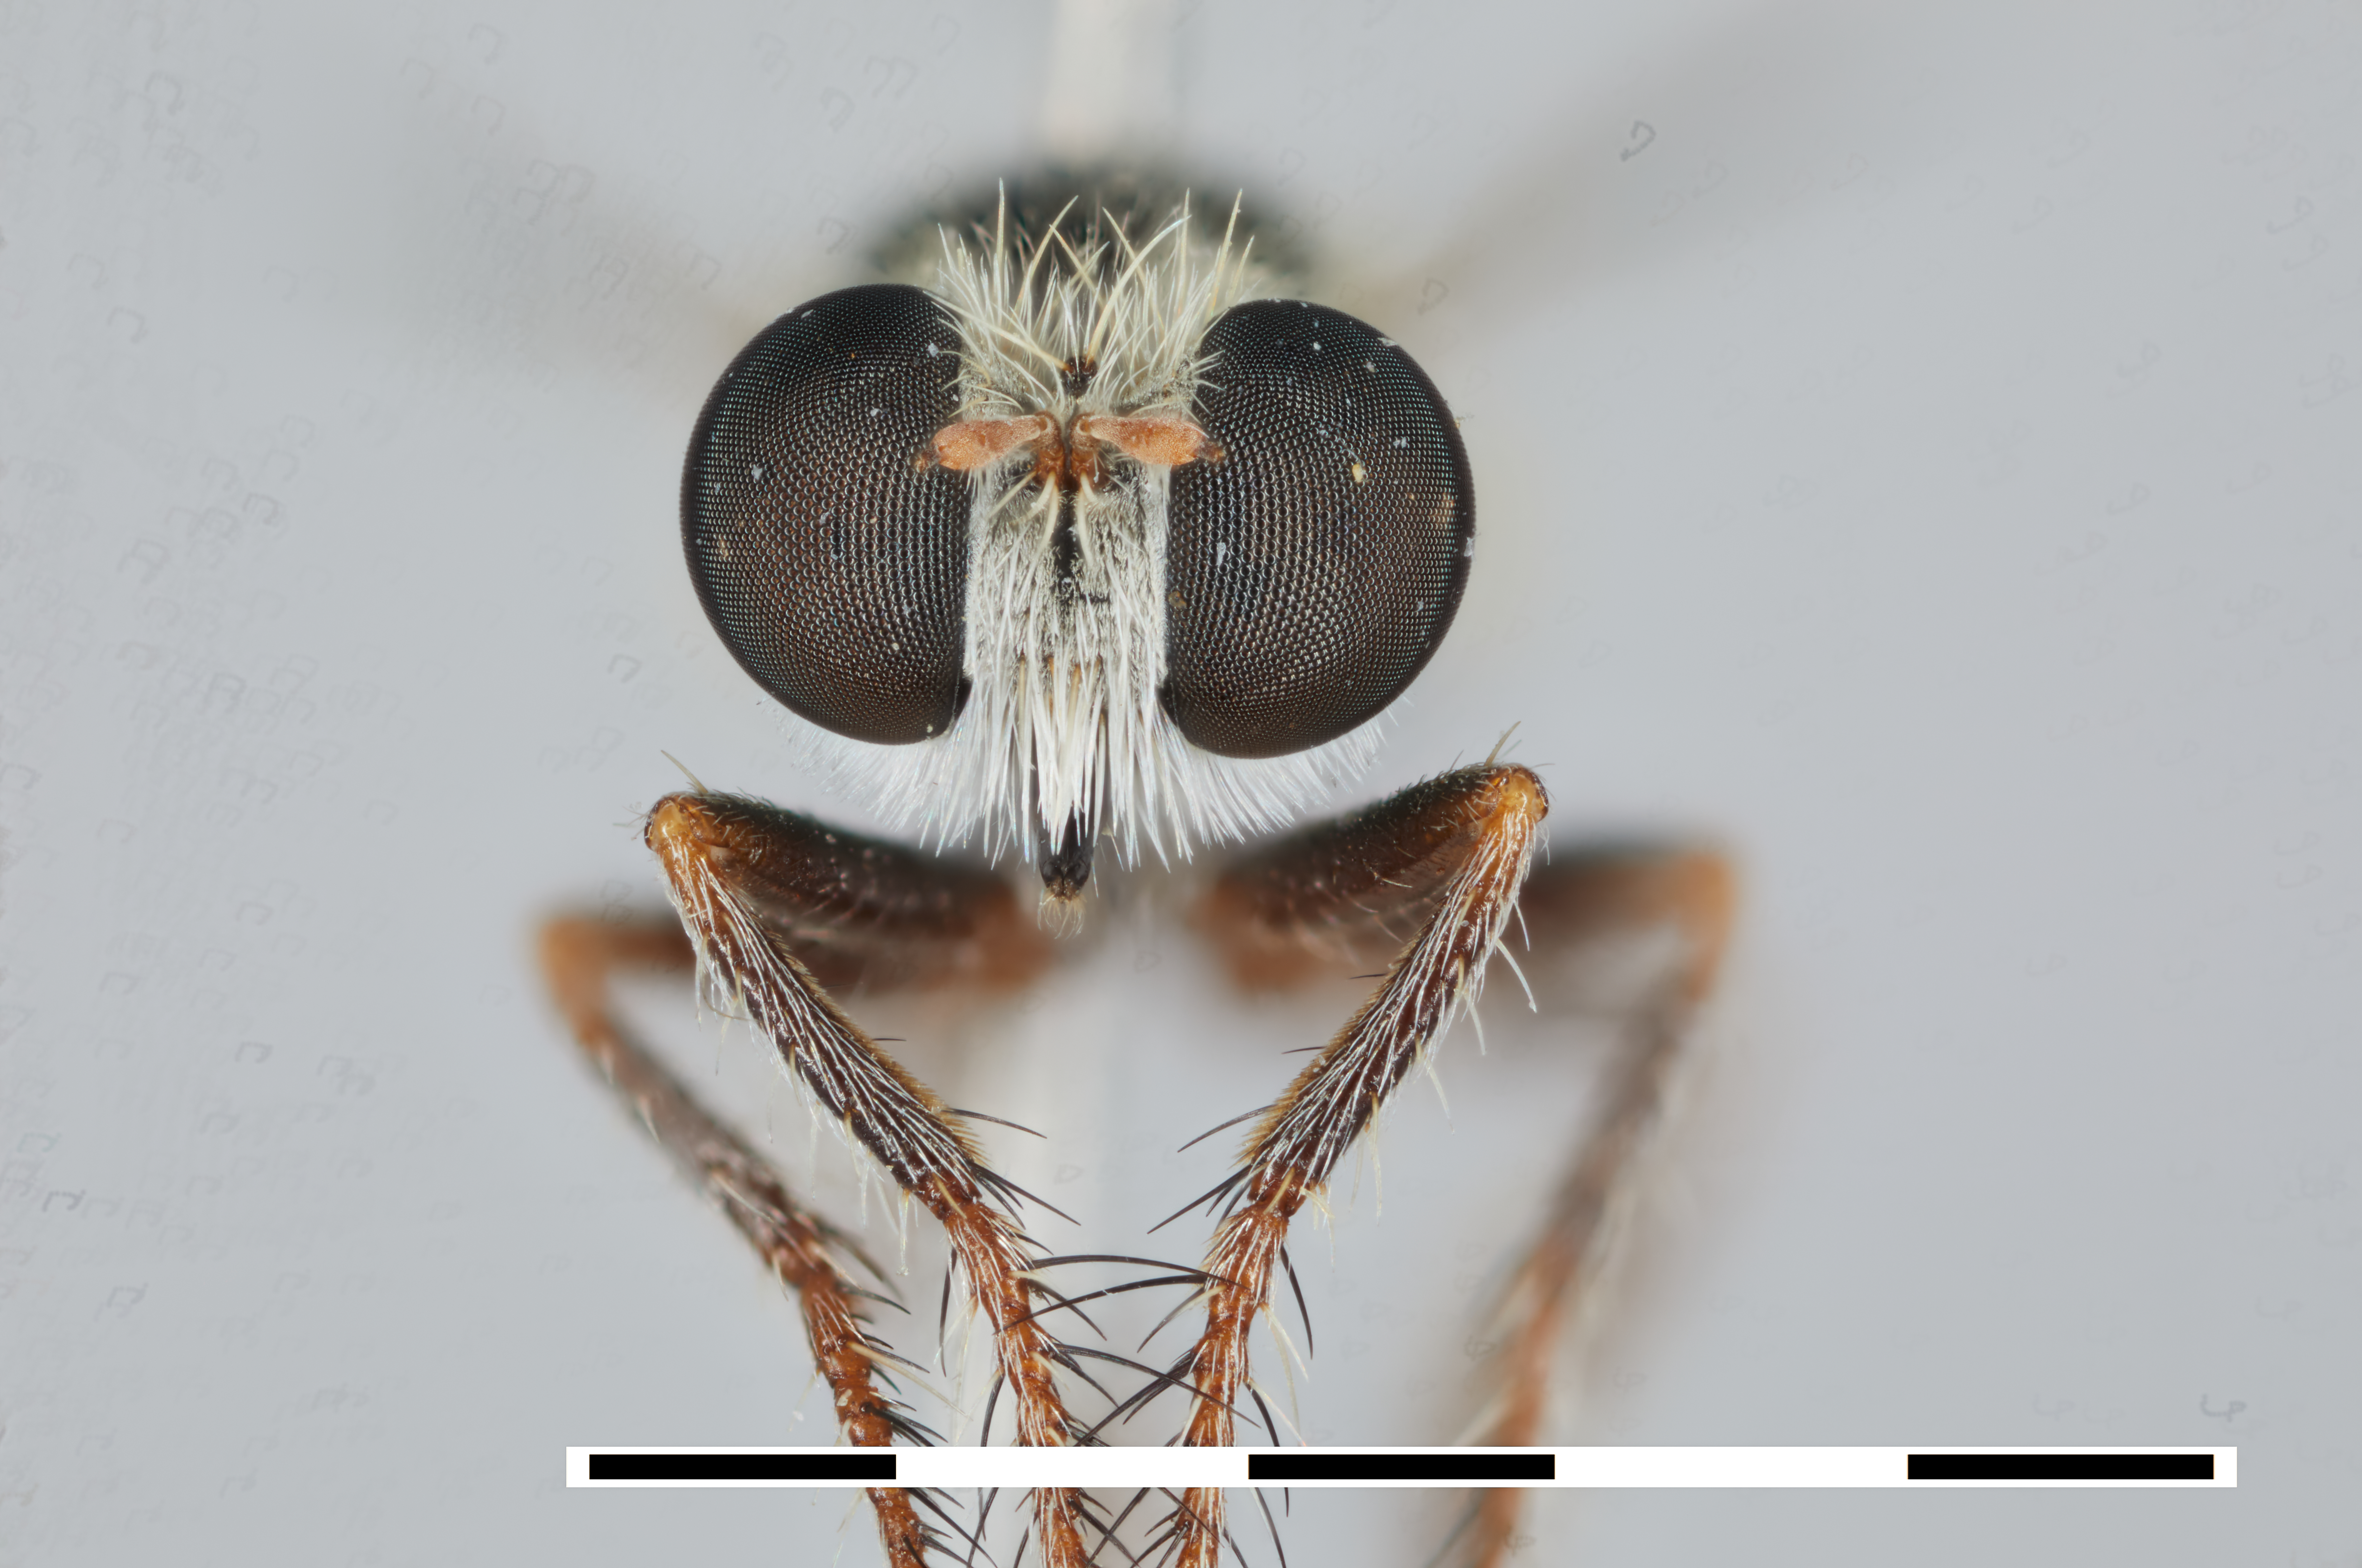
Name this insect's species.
Anypodetus leucothrix
